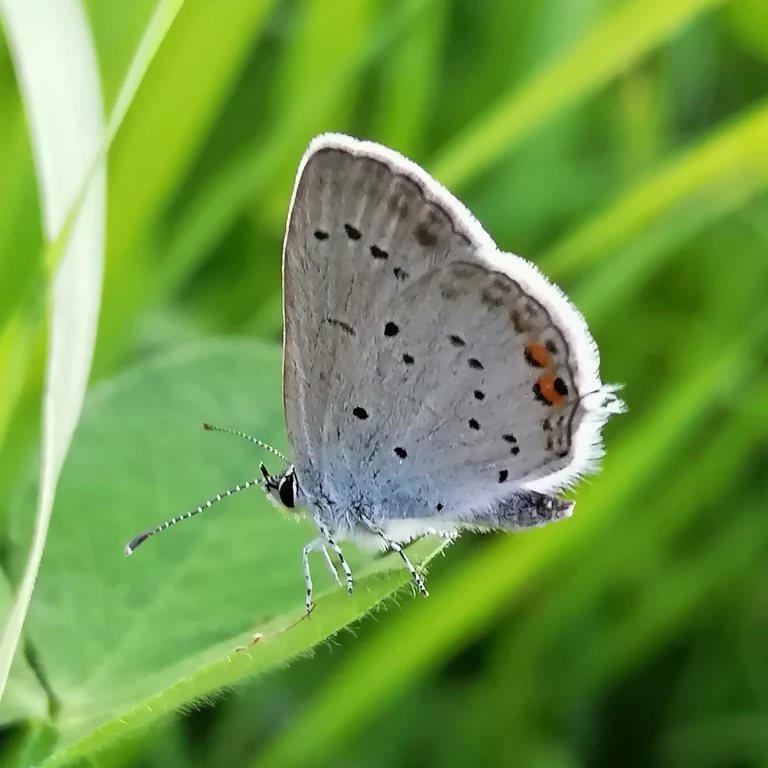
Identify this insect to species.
Cupido argiades (also Elkalyce argiades)
